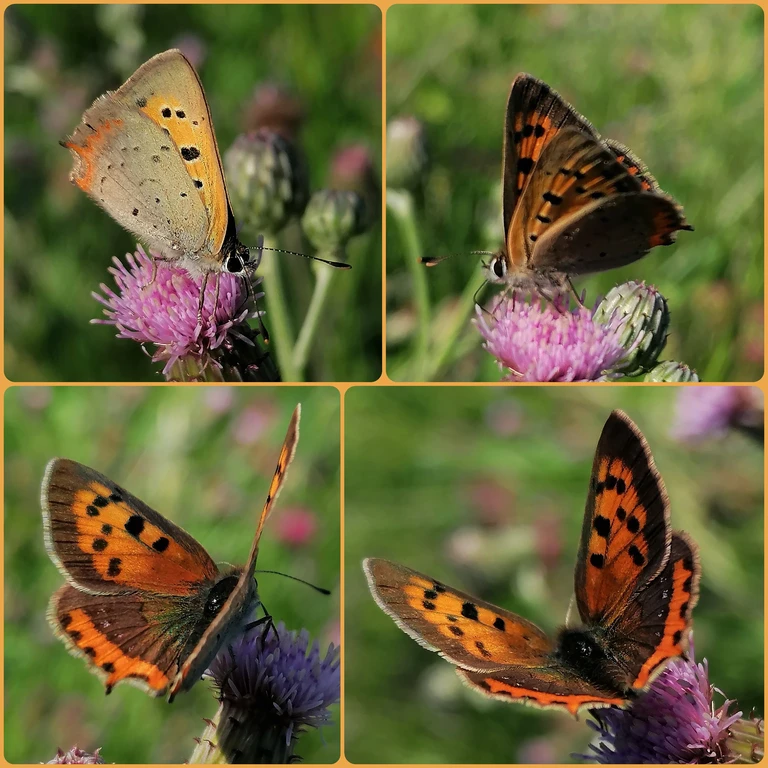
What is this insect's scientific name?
Lycaena phlaeas
